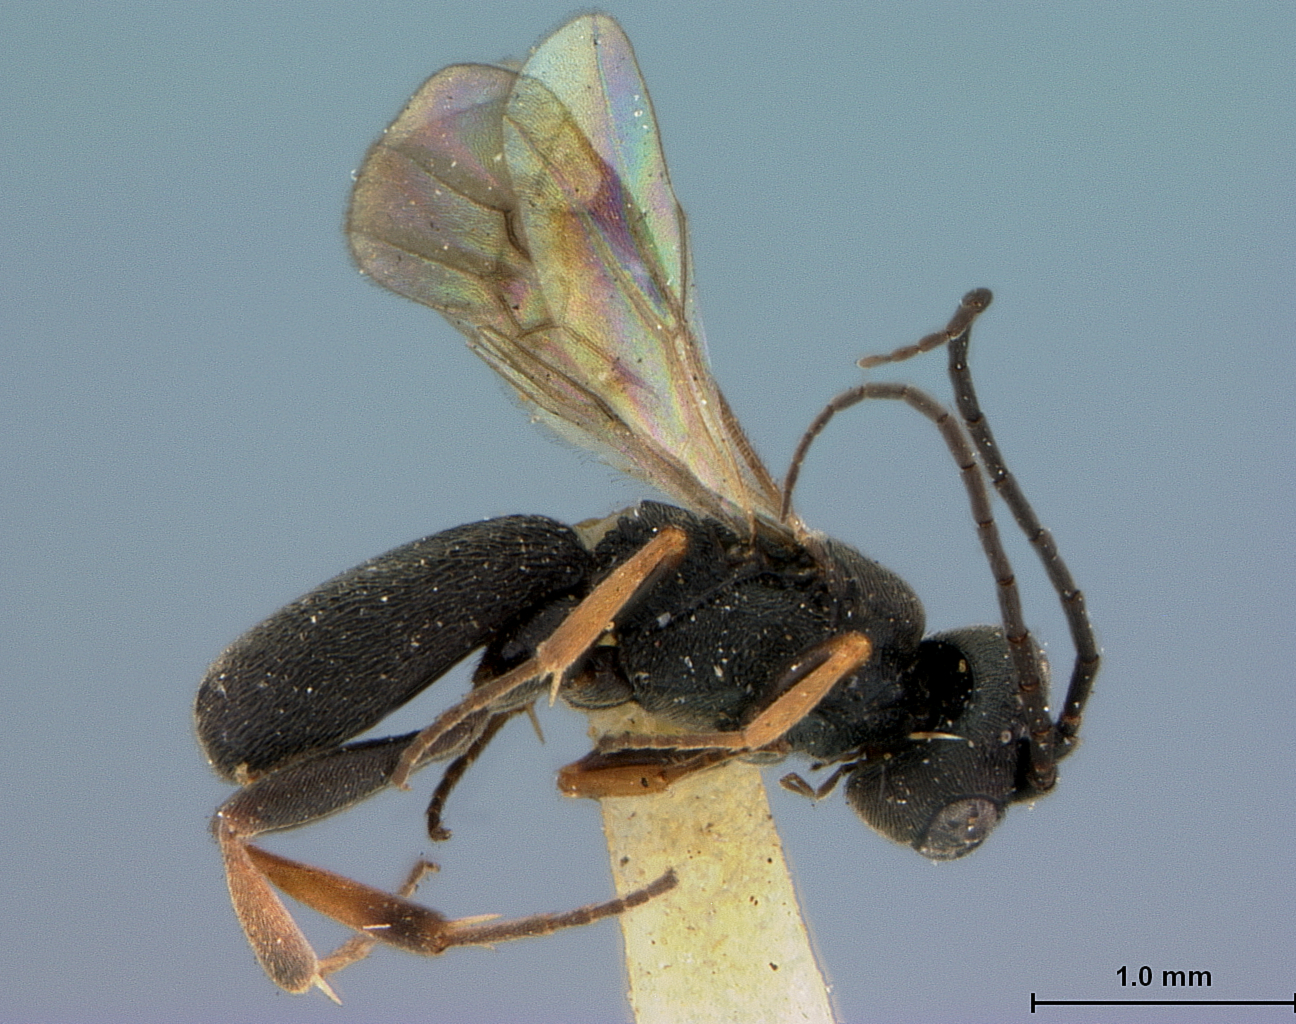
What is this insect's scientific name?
Chelonus montanus
